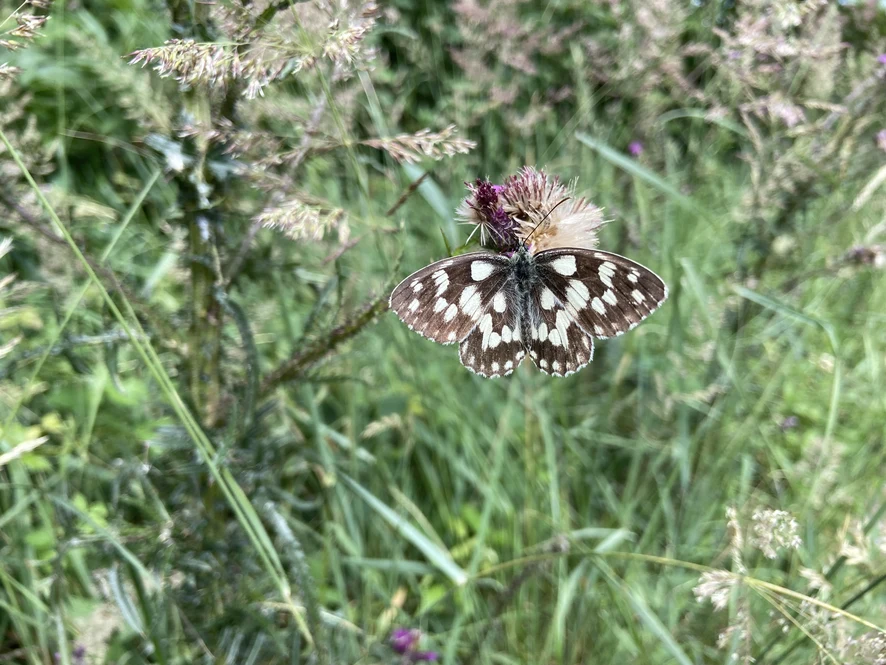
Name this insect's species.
Melanargia galathea
